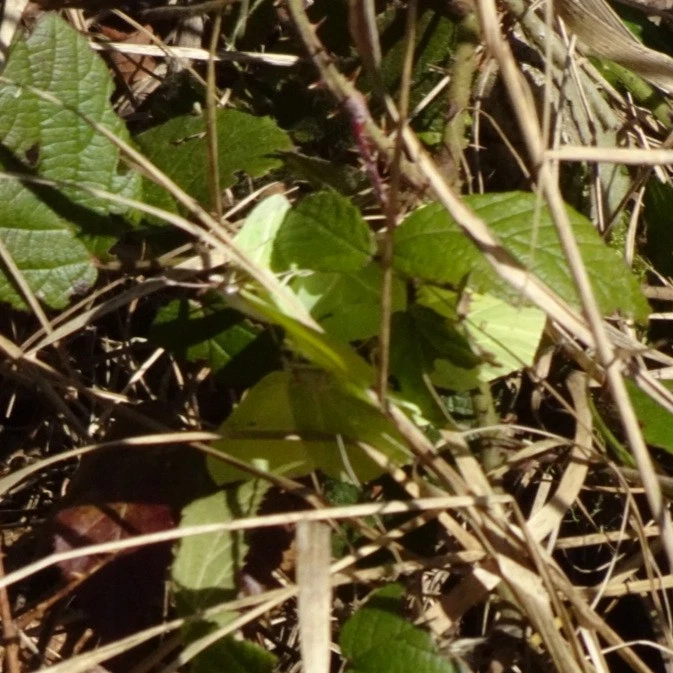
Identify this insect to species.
Gonepteryx rhamni
